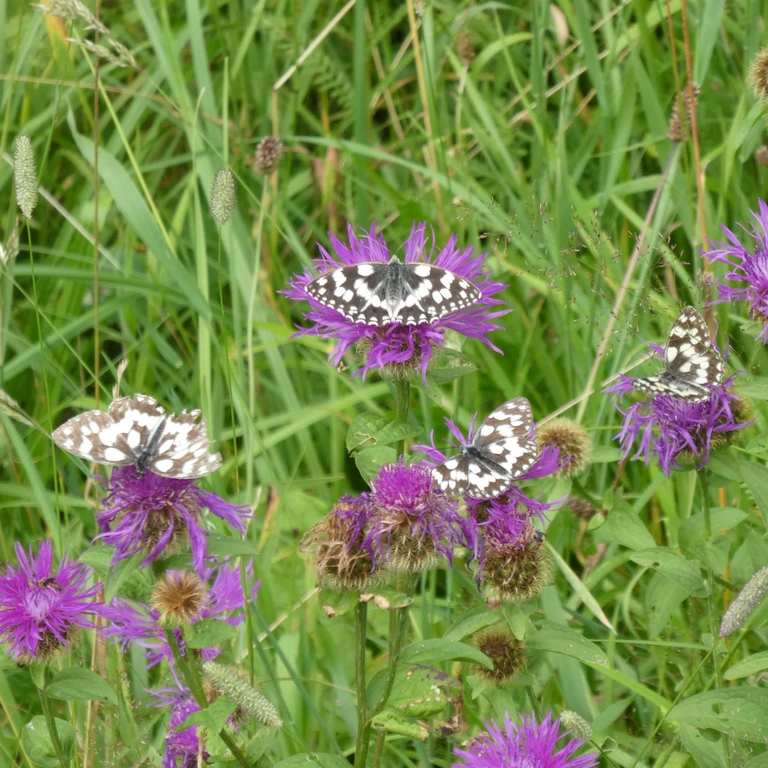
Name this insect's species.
Melanargia galathea
